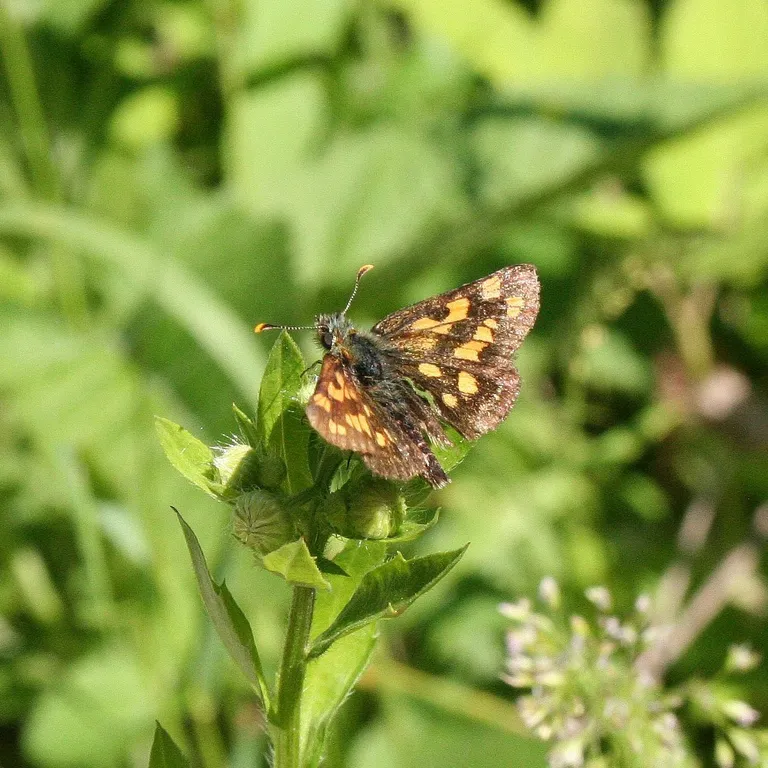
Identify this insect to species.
Carterocephalus palaemon
